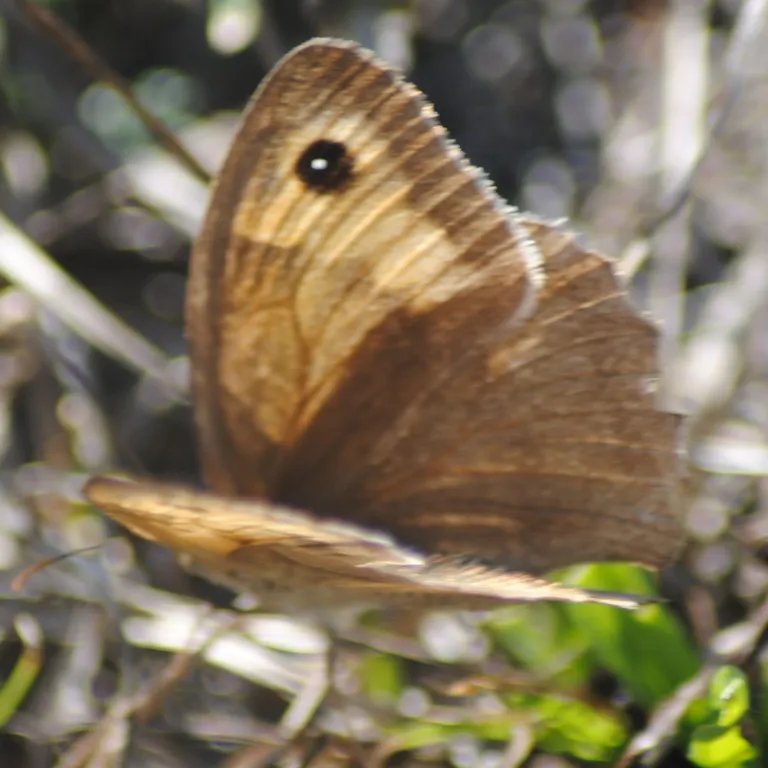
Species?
Maniola jurtina
